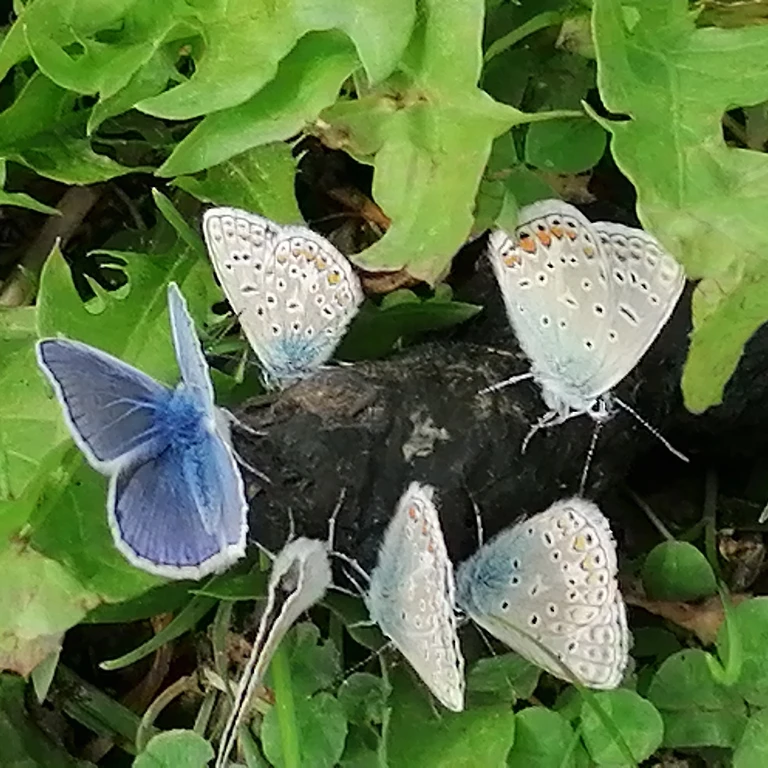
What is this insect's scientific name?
Polyommatus icarus
